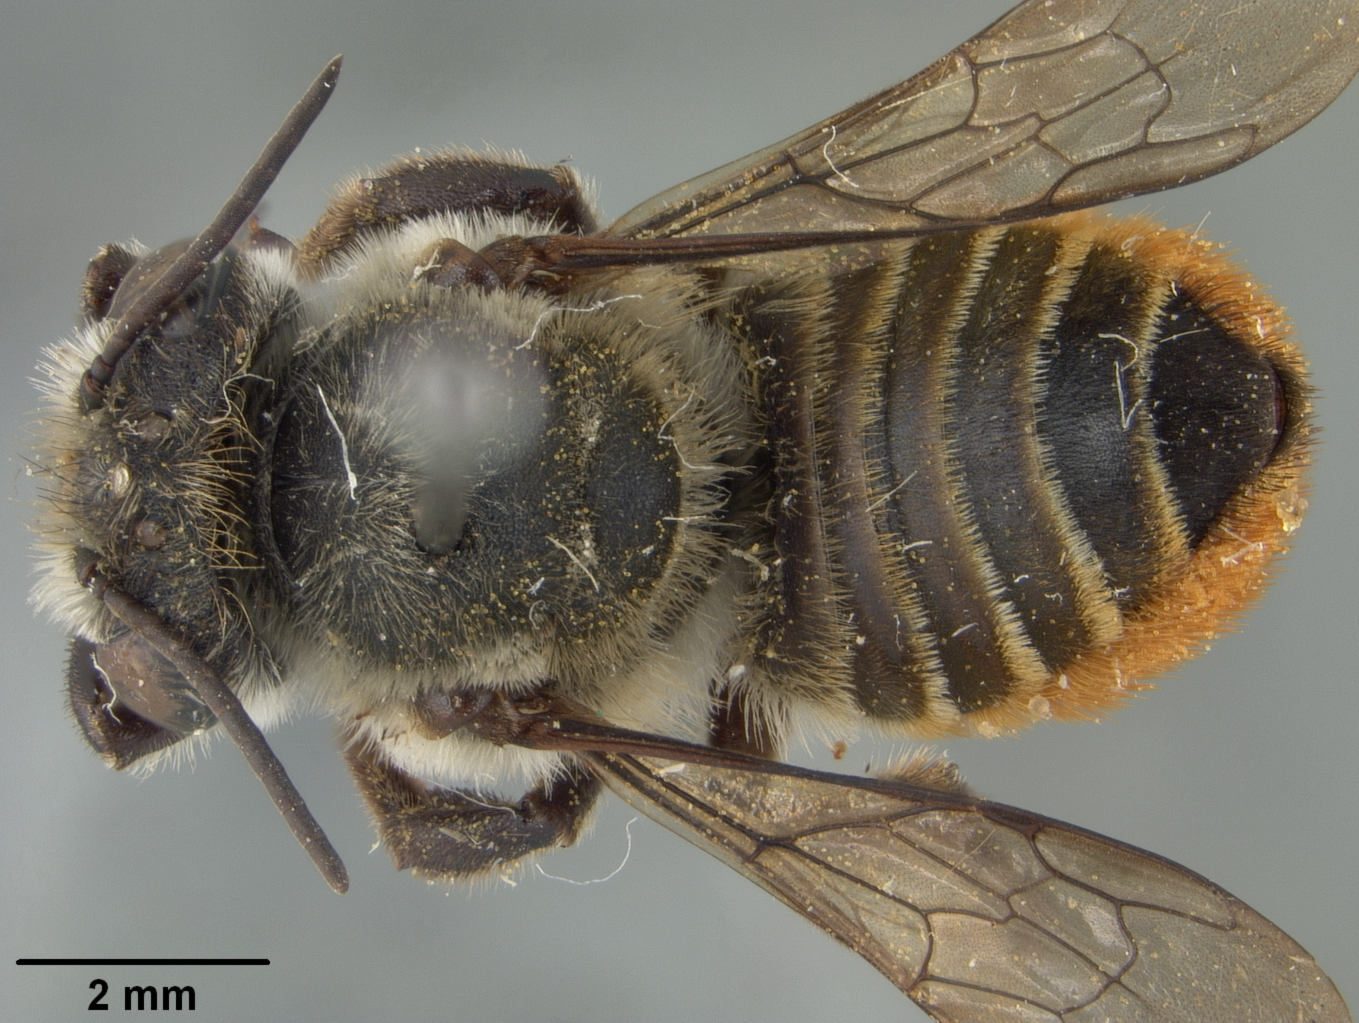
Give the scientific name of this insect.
Megachile loiensis
